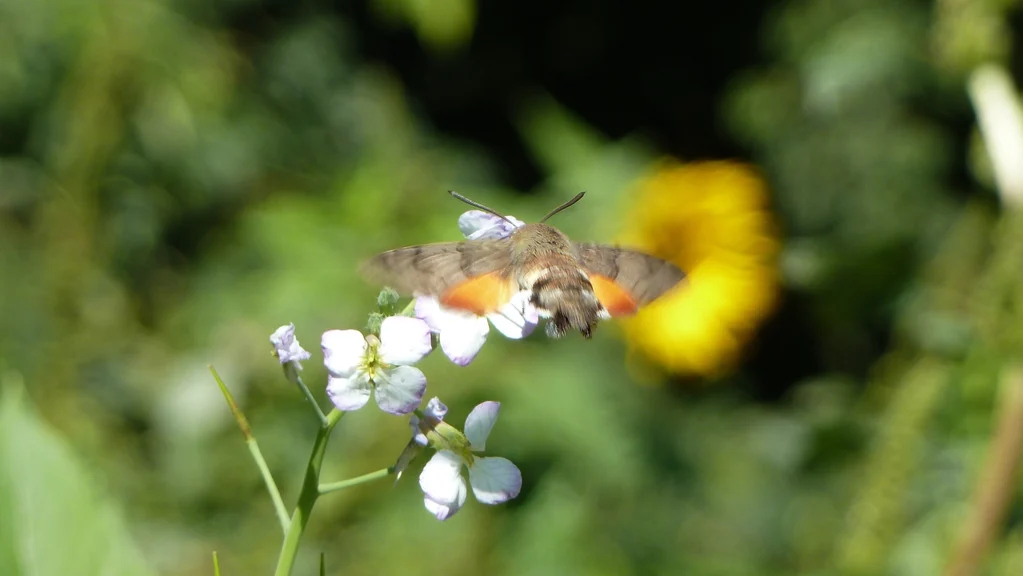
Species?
Macroglossum stellatarum
